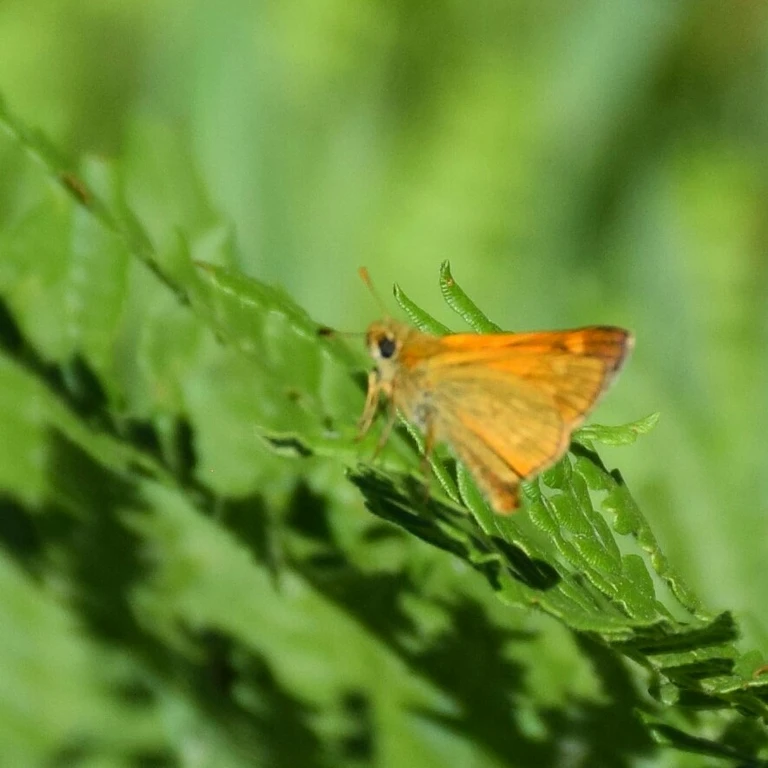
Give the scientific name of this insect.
Ochlodes sylvanus (also Ochlodes venata)
